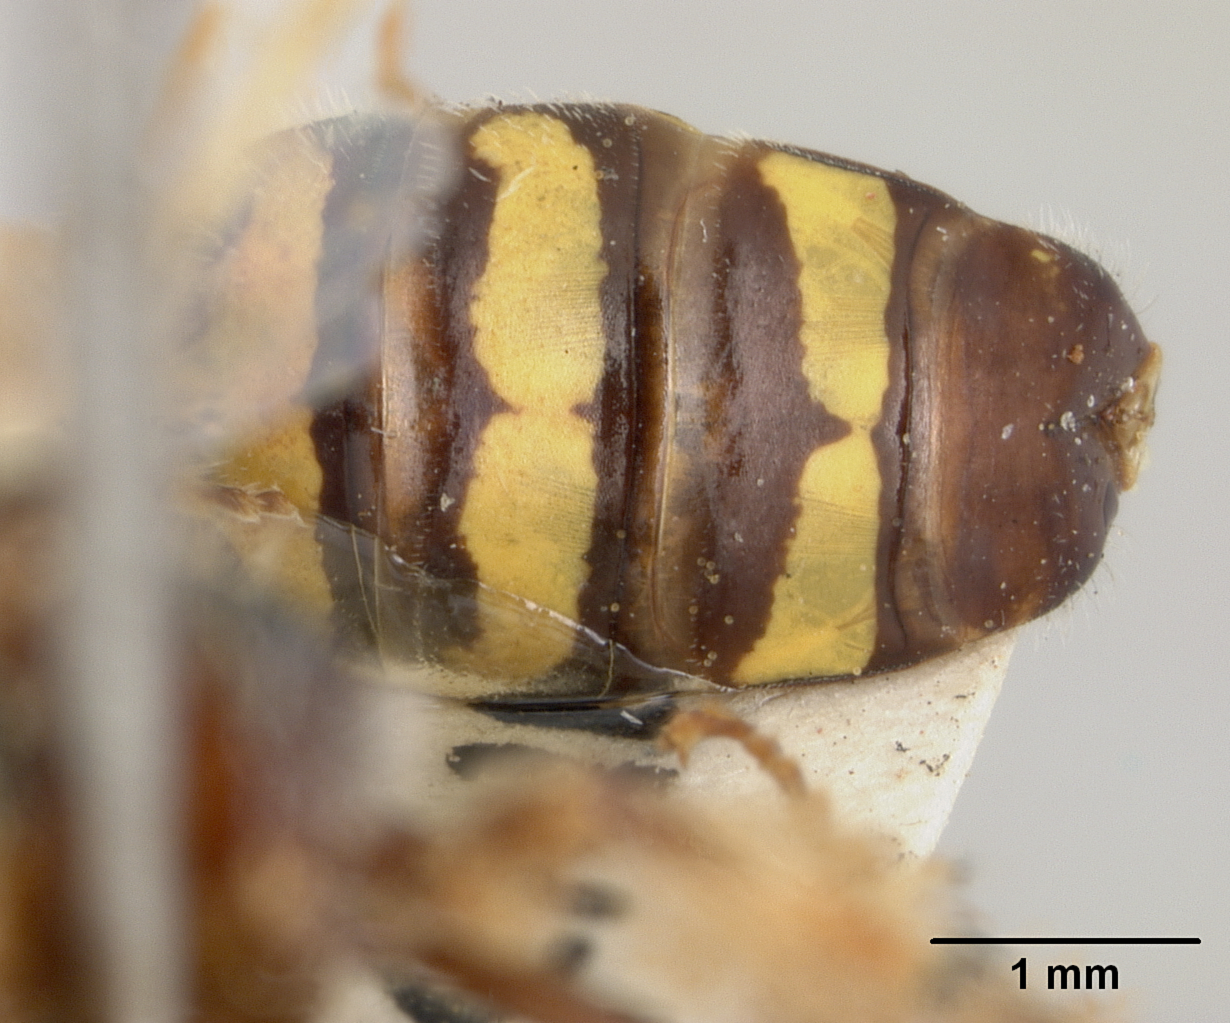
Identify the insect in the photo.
Perdita albipennis
